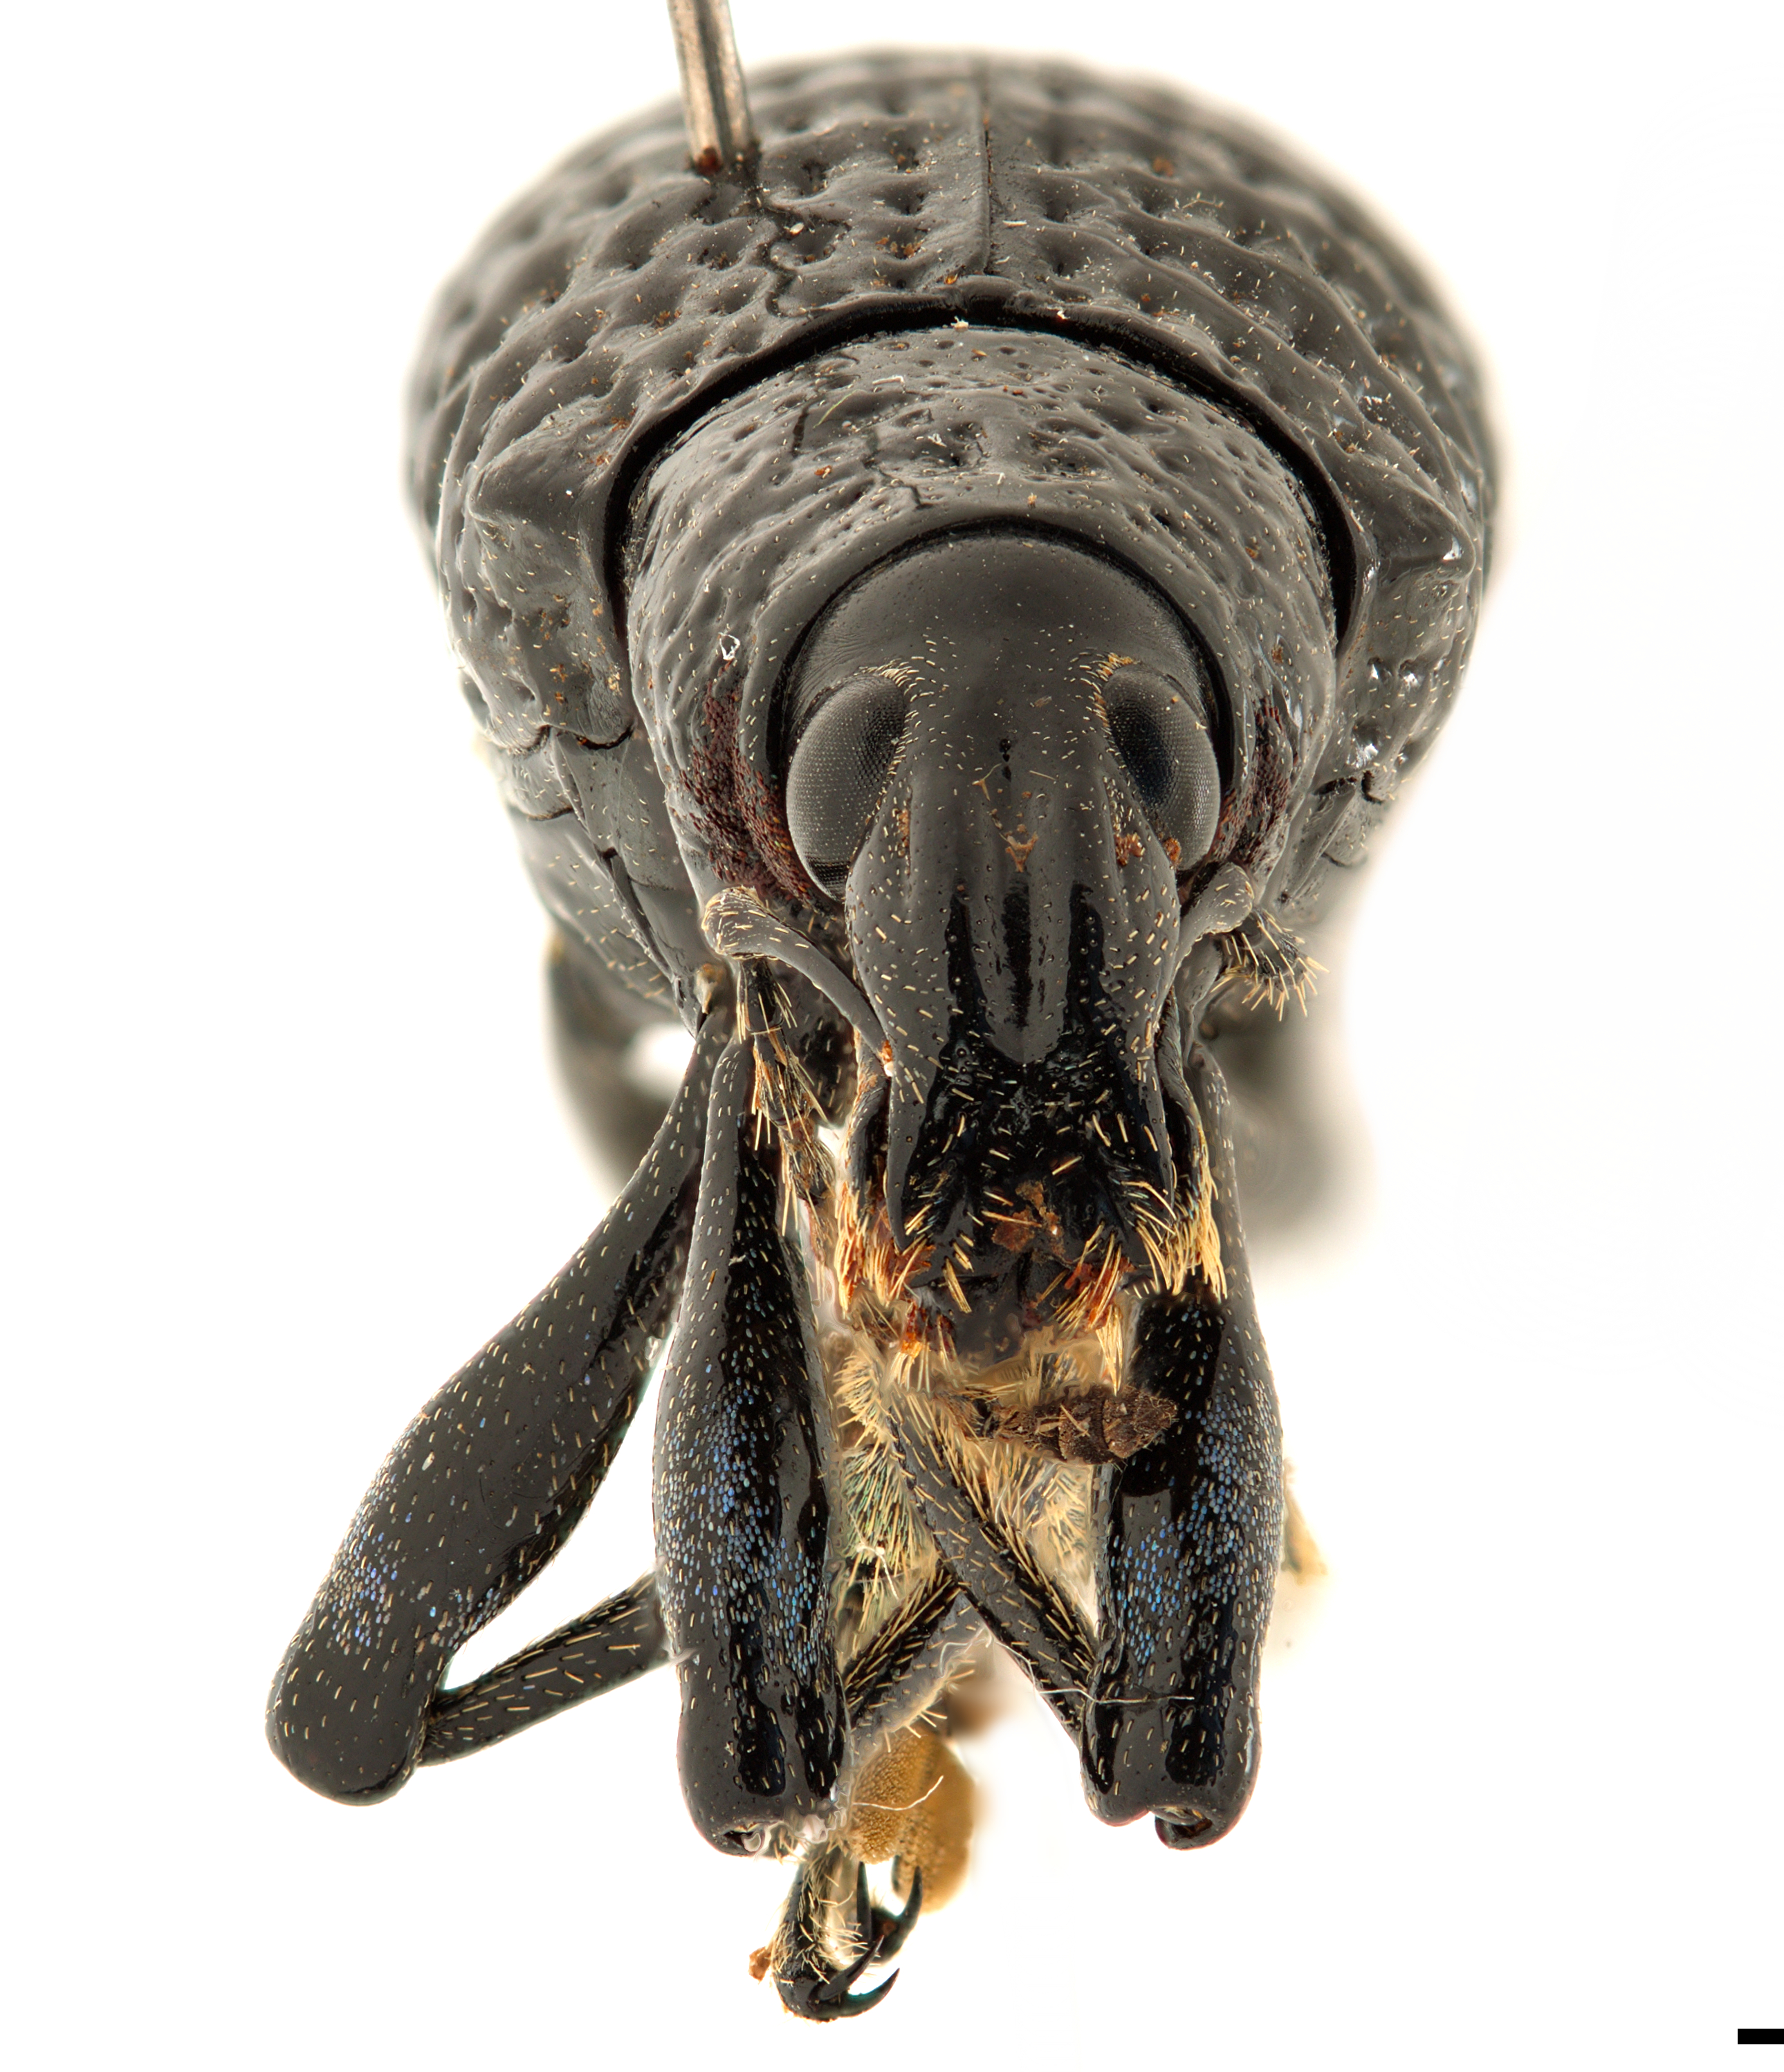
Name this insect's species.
Rhinoscapha lagopyga
